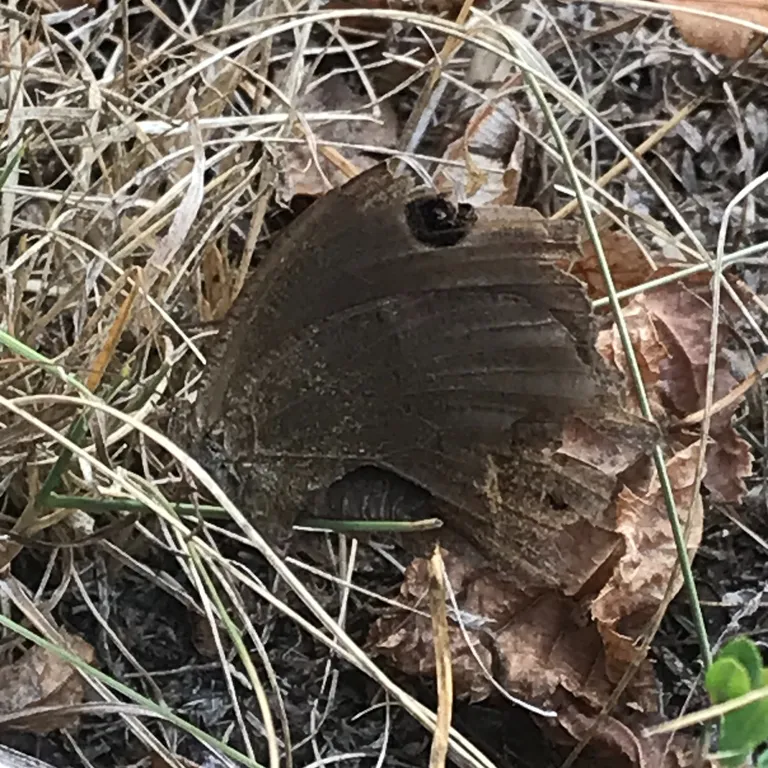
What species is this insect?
Minois dryas
